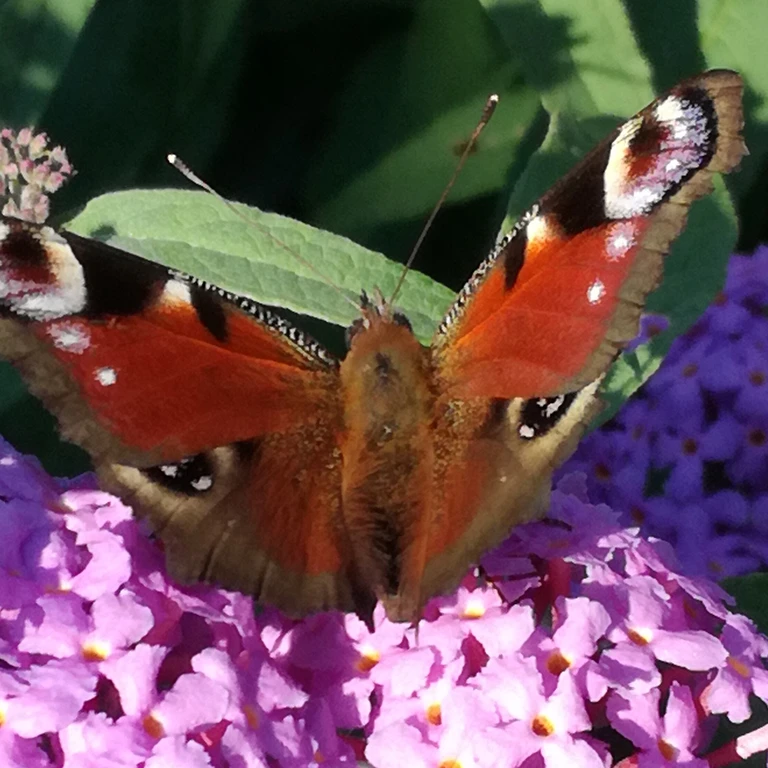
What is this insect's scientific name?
Aglais io
